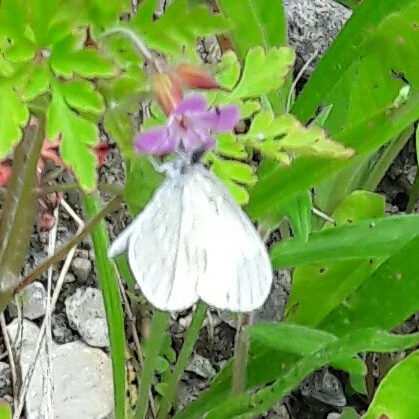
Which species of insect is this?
Leptidea sinapis/juvernica
